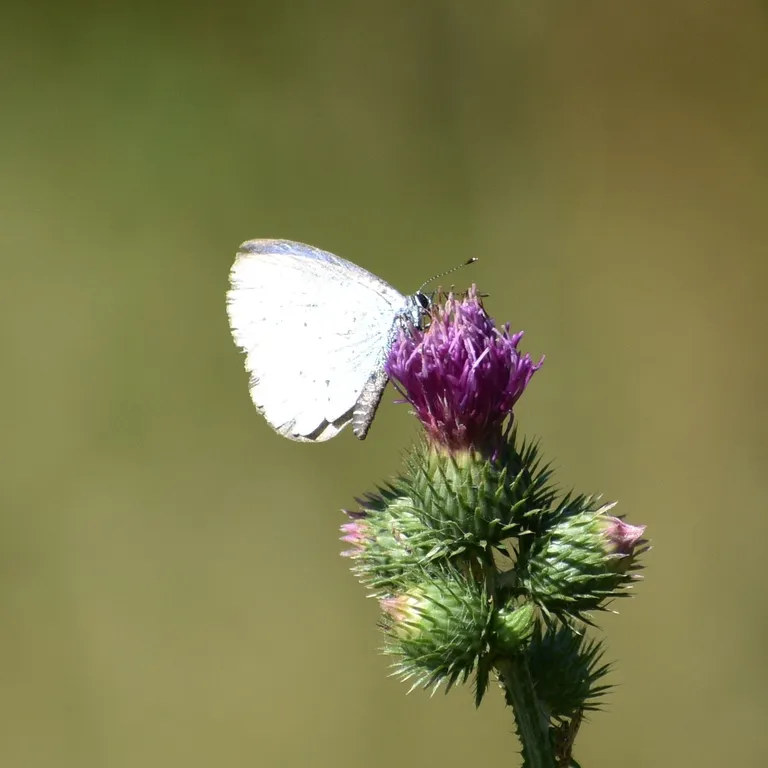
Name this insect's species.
Celastrina argiolus
